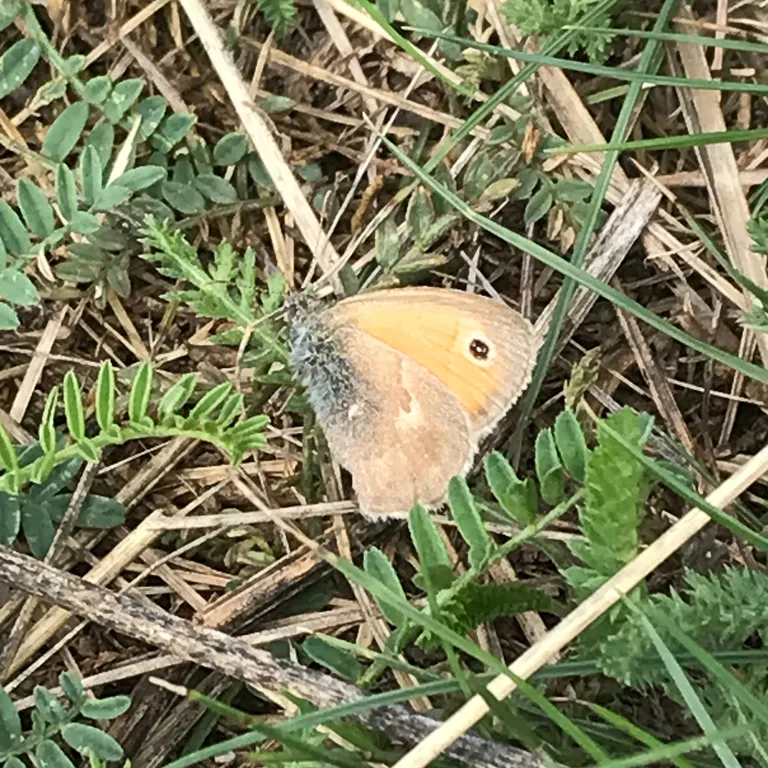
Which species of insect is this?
Coenonympha pamphilus
